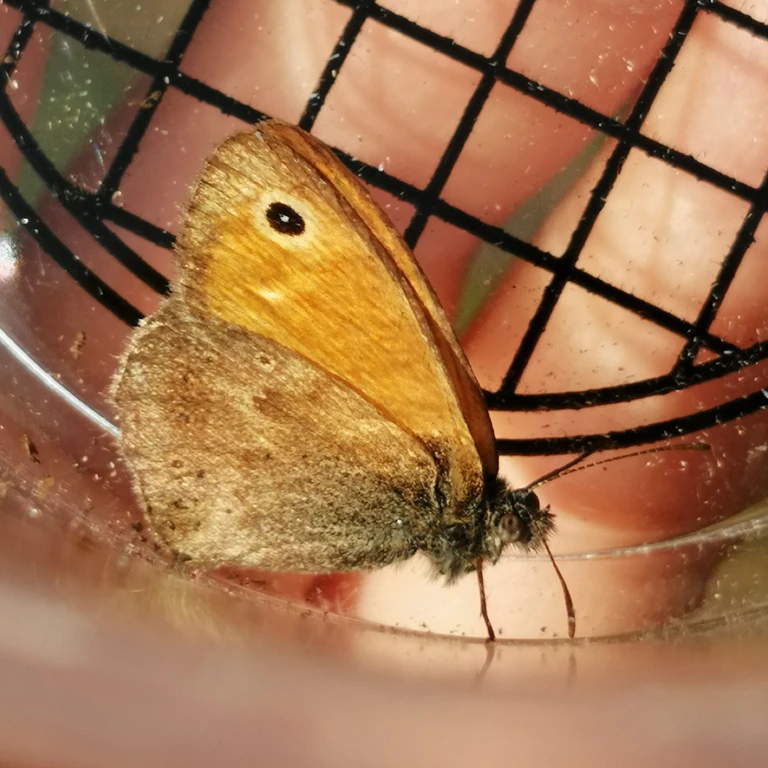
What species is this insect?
Coenonympha pamphilus
